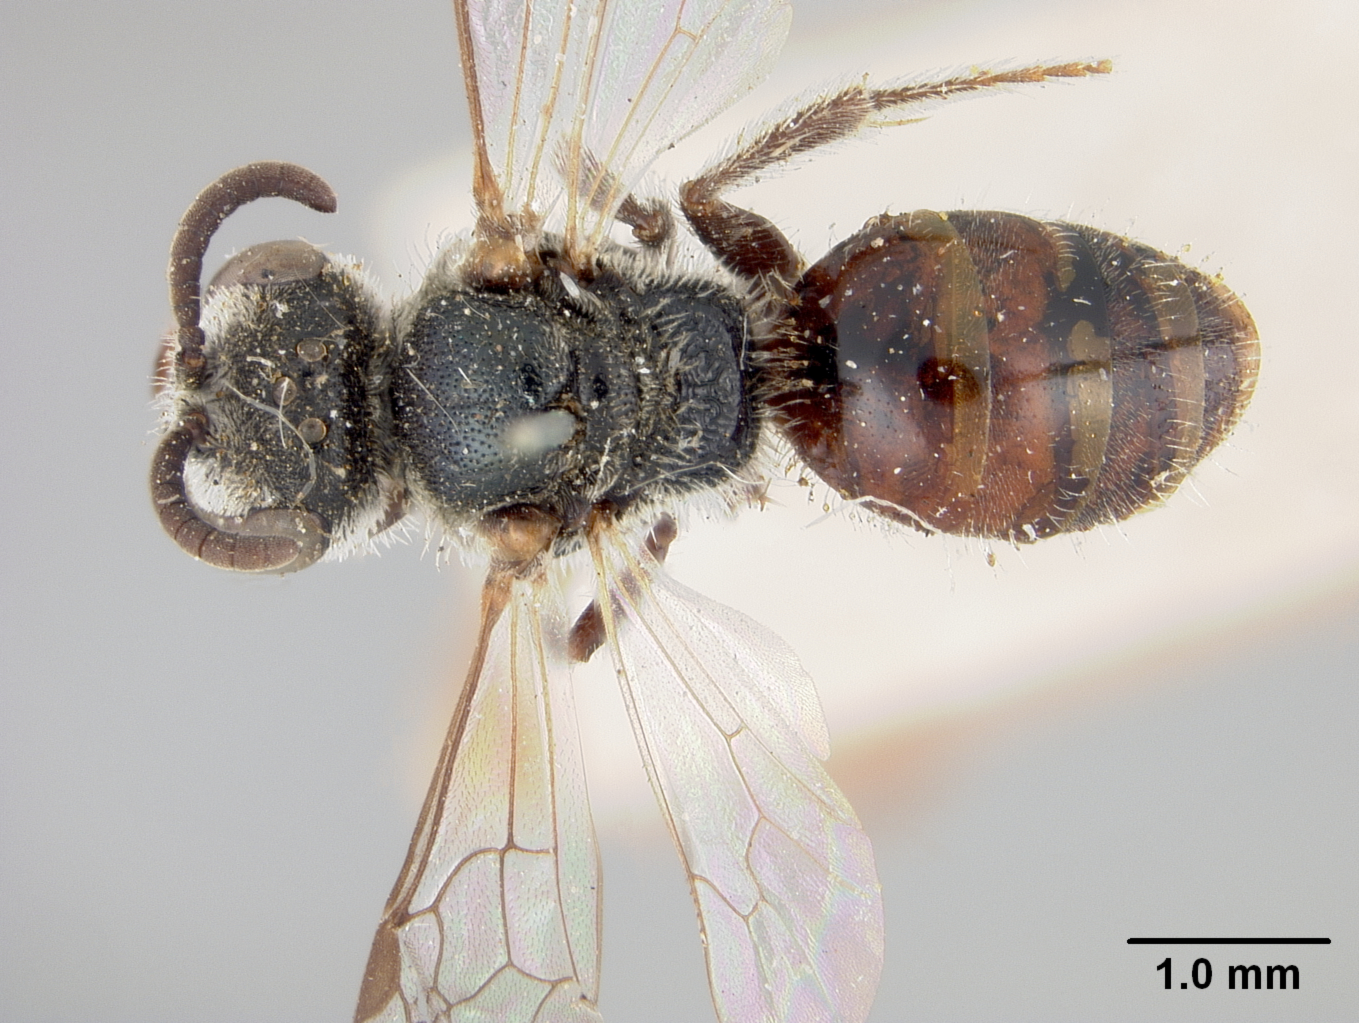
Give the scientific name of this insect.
Sphecodes heterus
